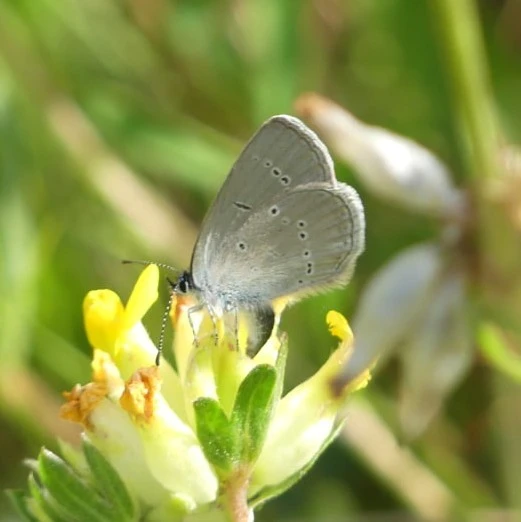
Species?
Cupido minimus
